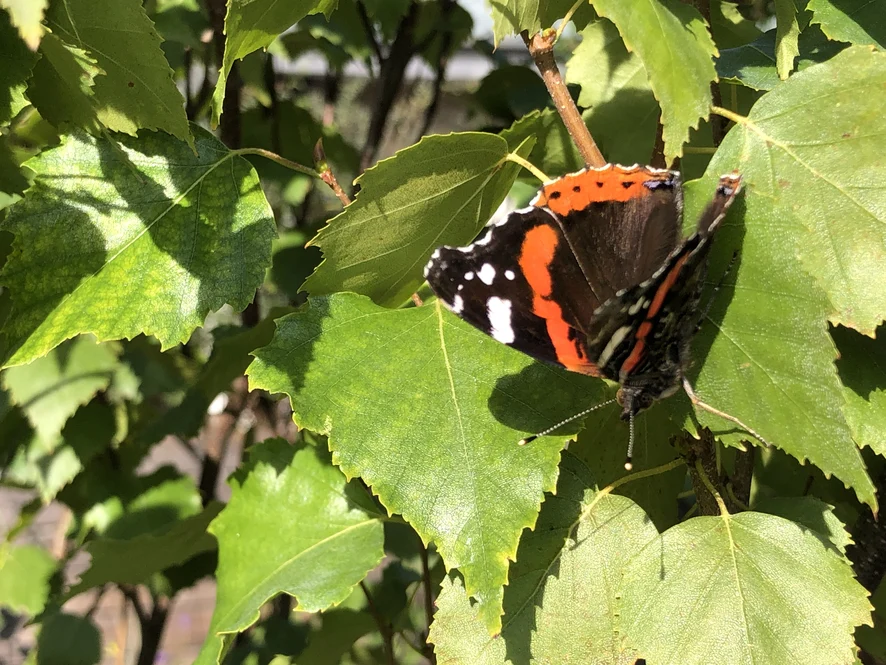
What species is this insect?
Vanessa atalanta
